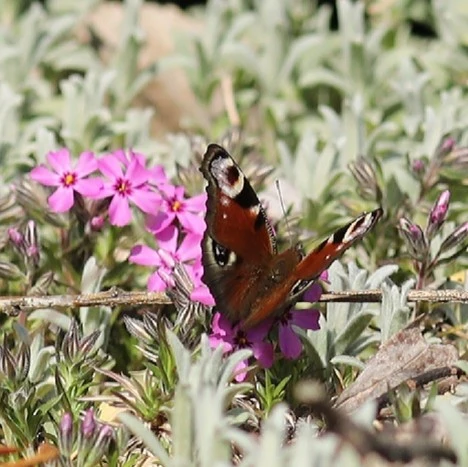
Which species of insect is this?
Aglais io
